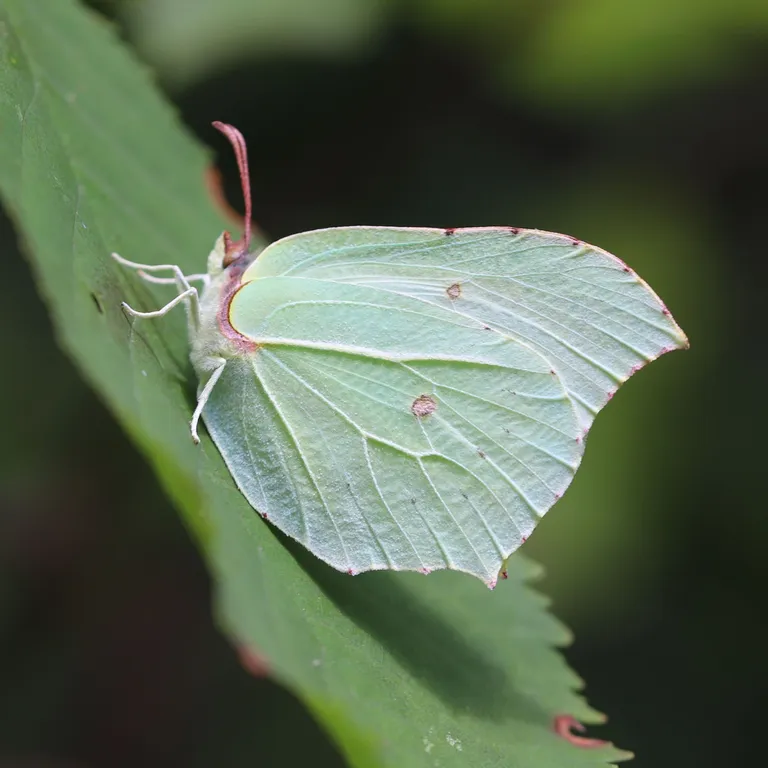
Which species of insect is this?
Gonepteryx rhamni
